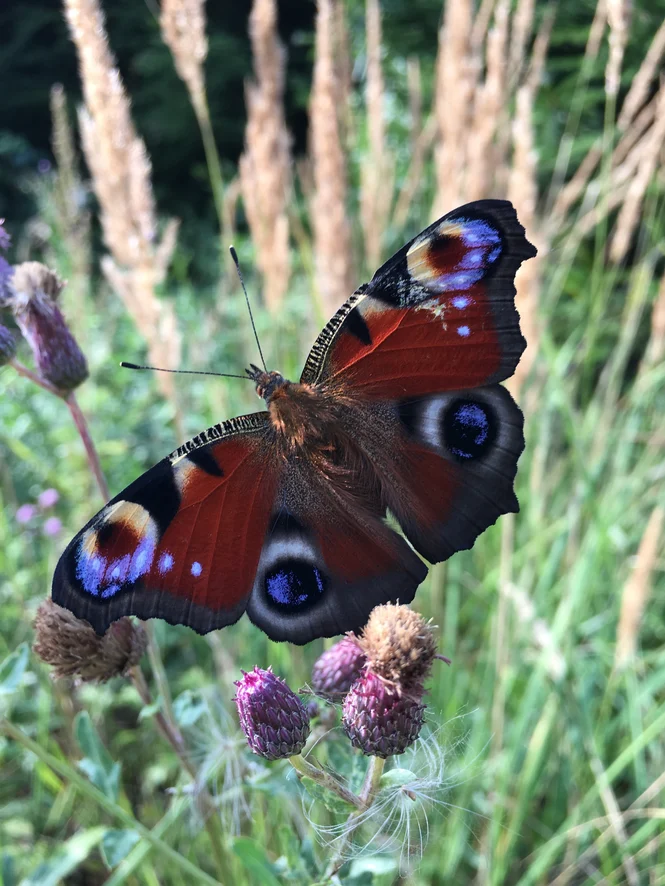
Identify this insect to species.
Aglais io
